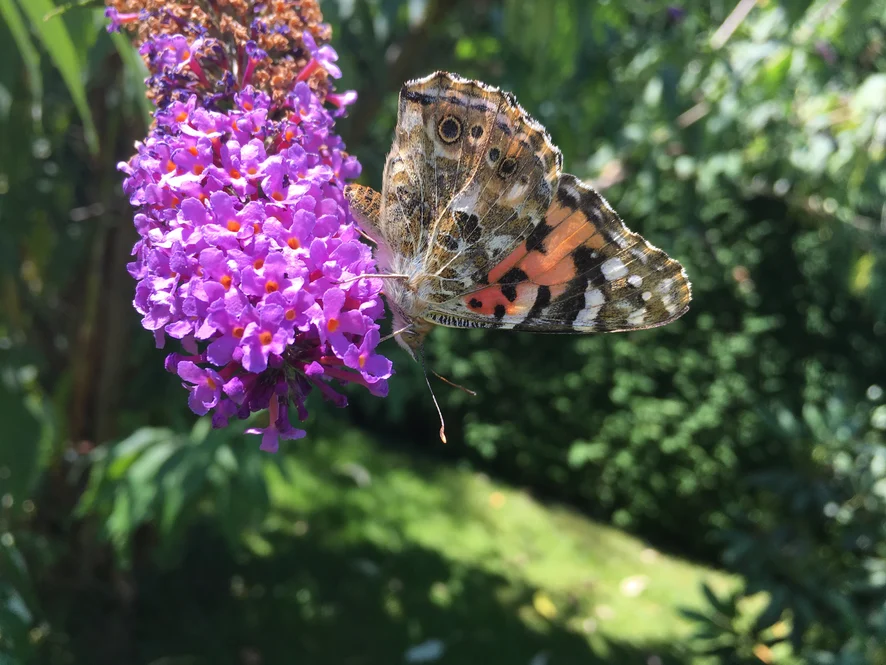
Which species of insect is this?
Vanessa atalanta
